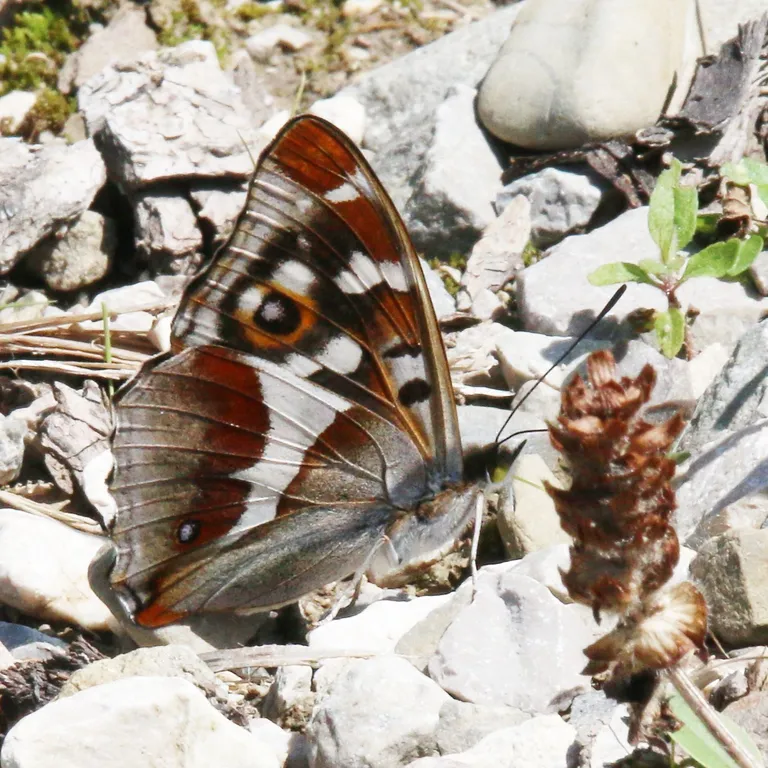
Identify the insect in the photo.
Apatura iris
